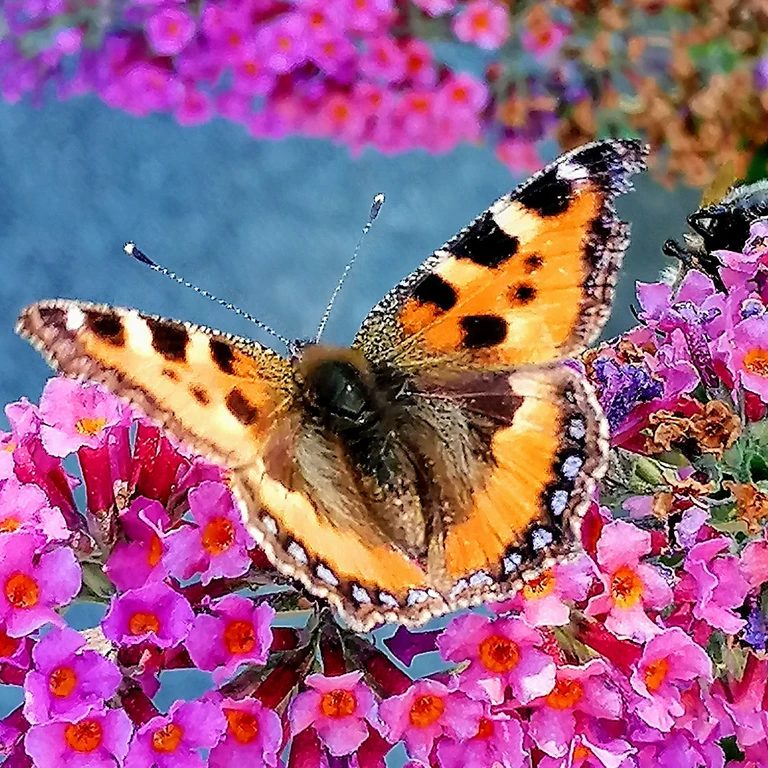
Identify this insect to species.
Aglais urticae
